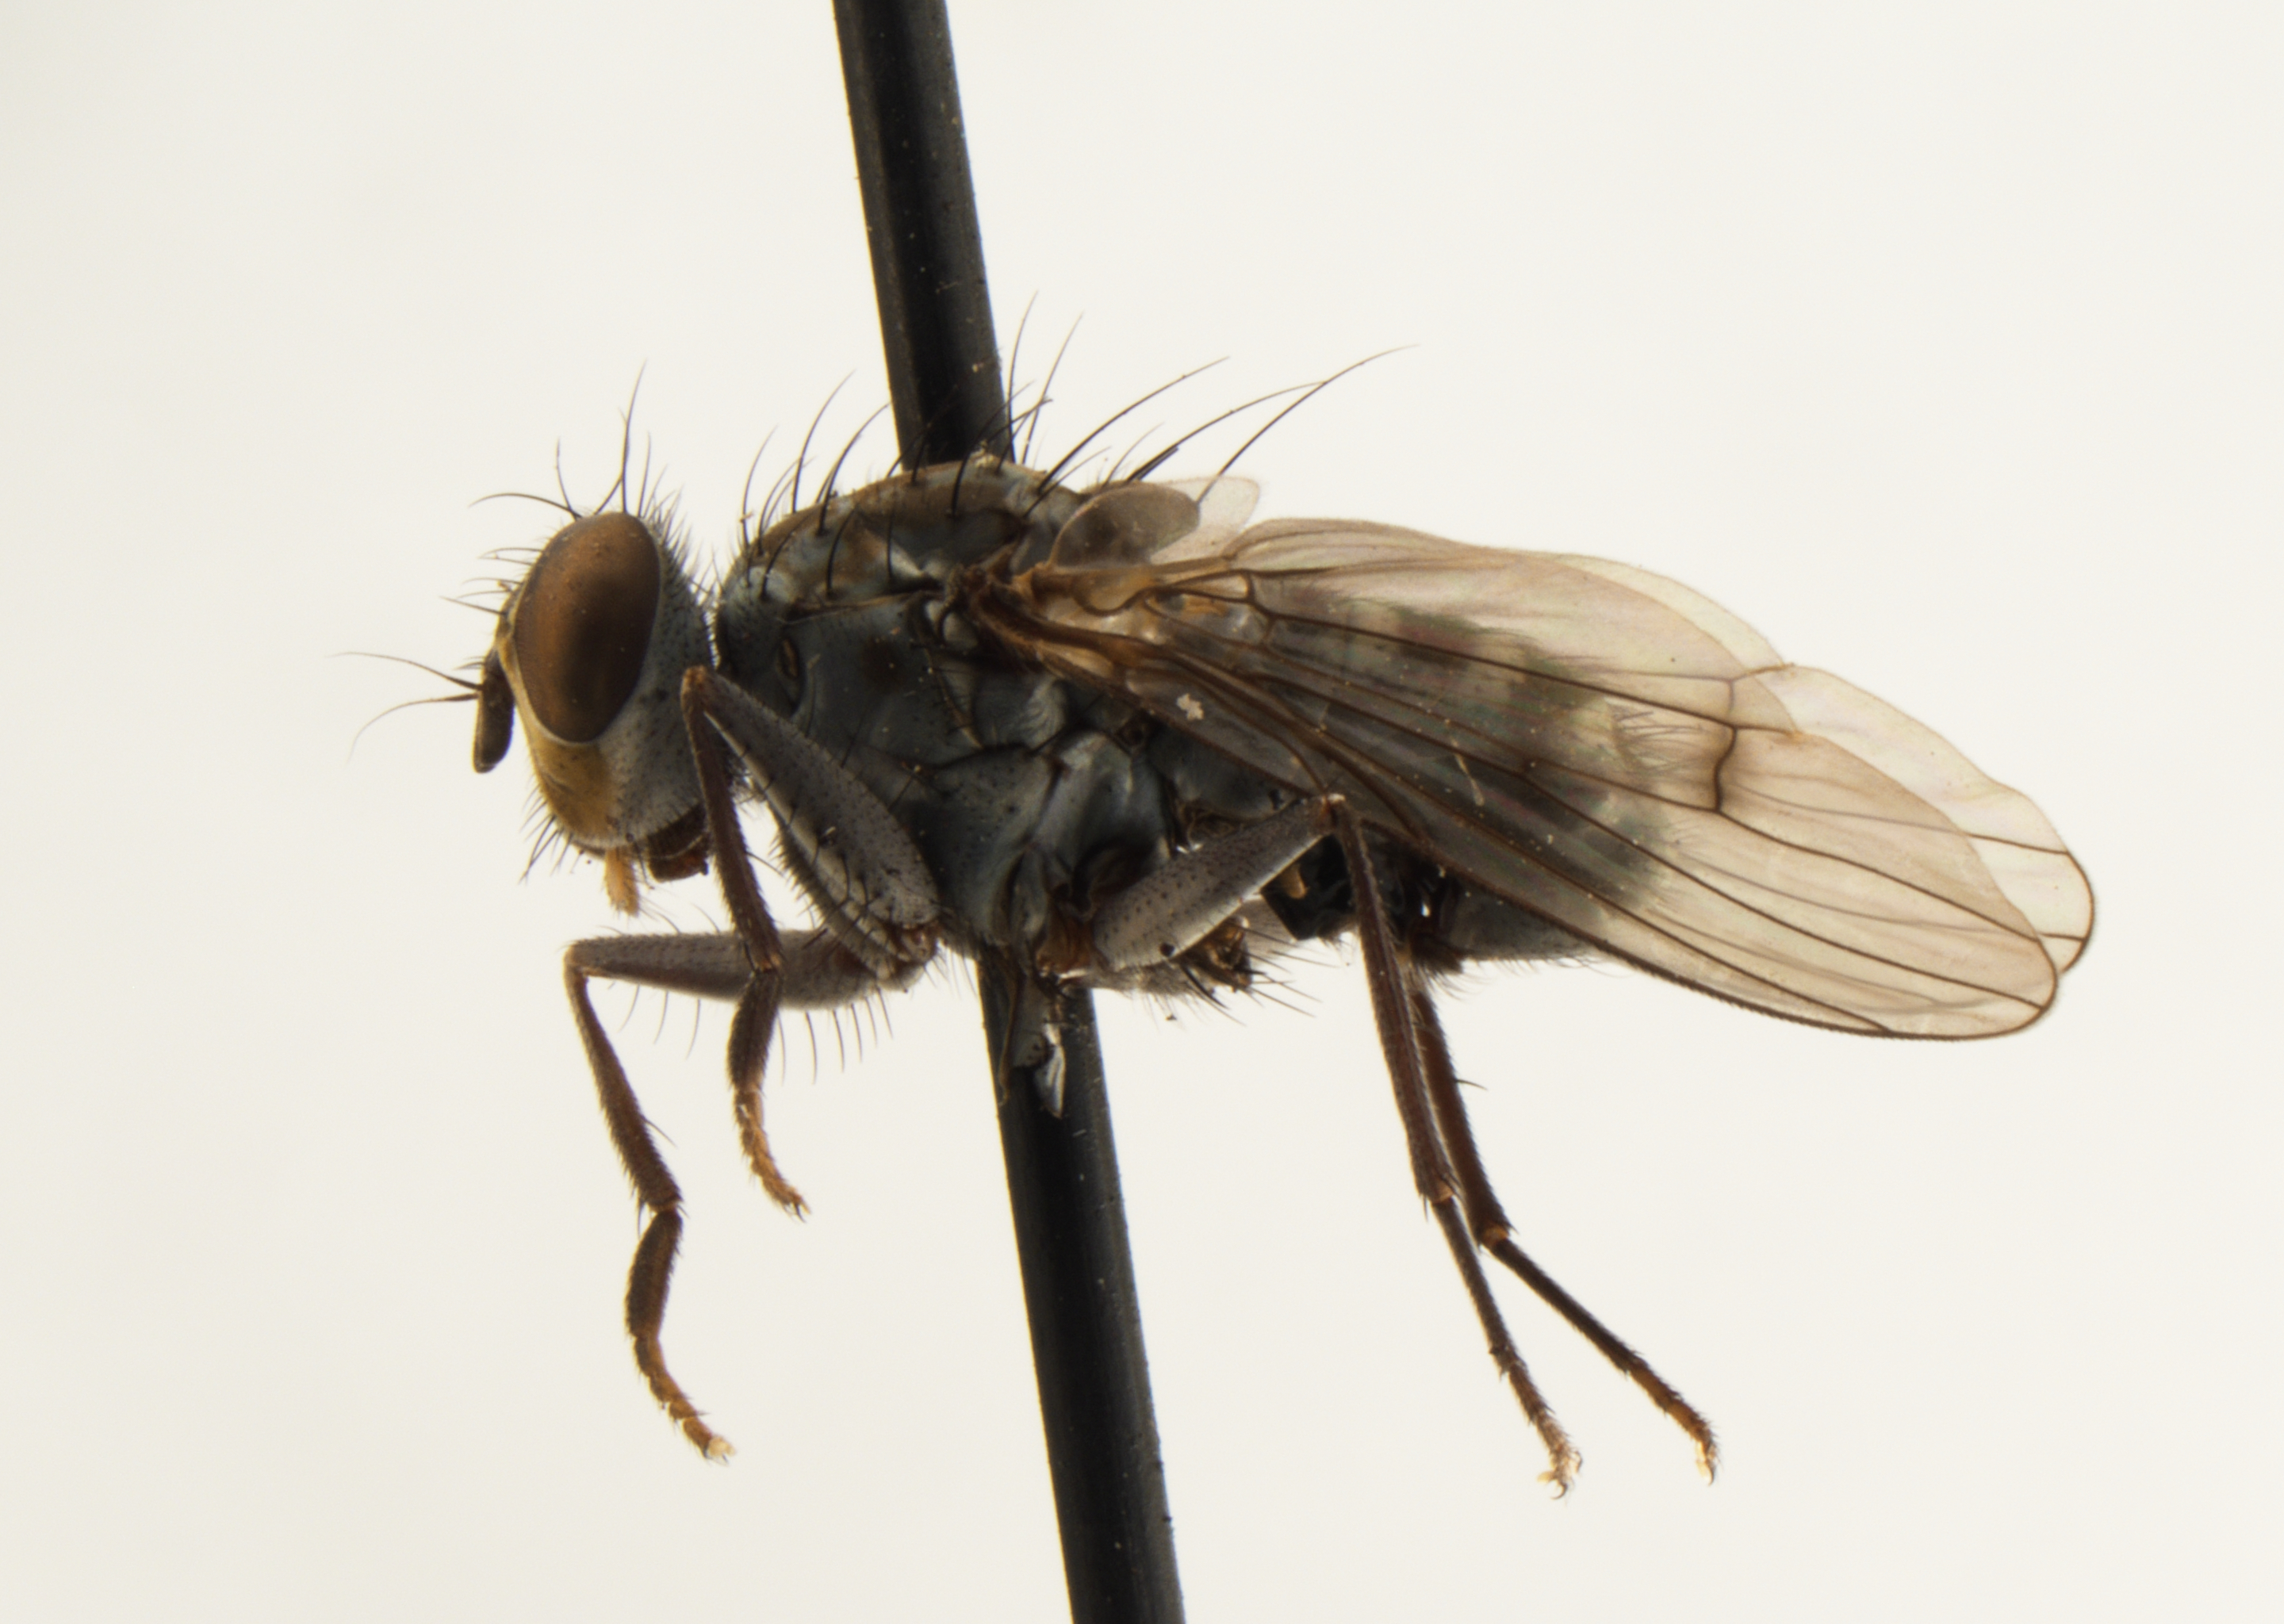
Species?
Apsil spatulata
